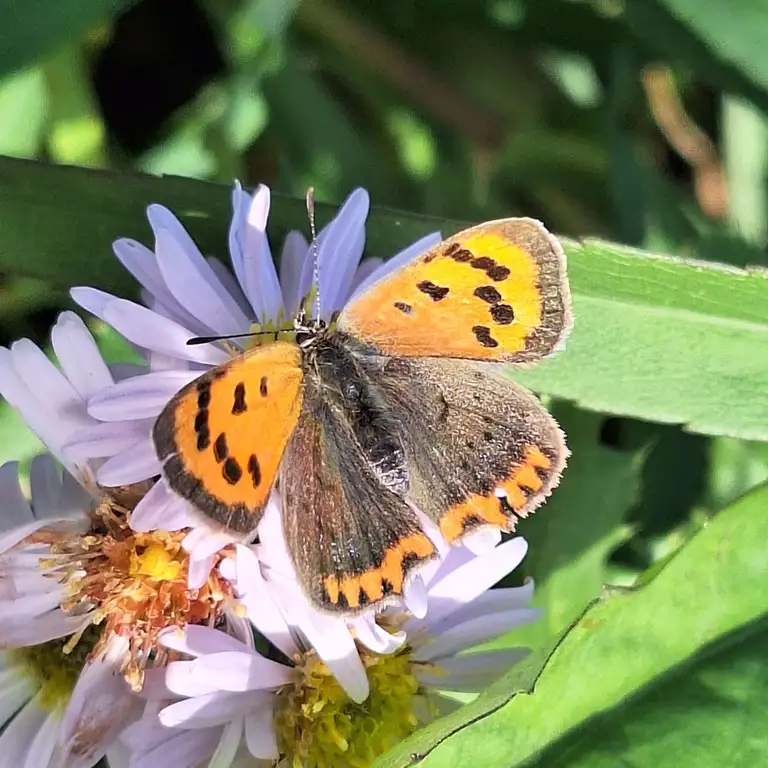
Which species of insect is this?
Lycaena phlaeas
